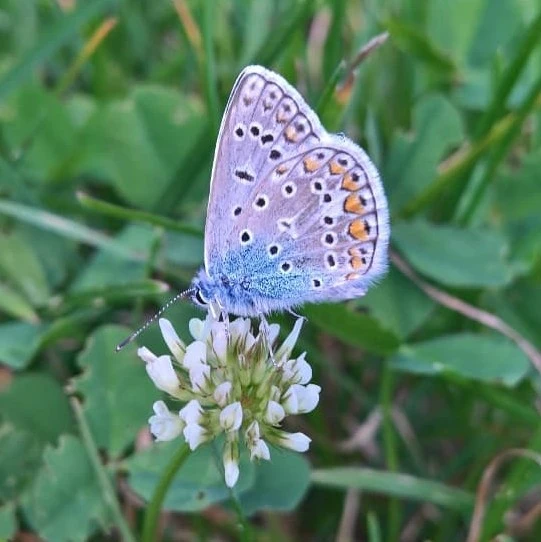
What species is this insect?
Polyommatus icarus
